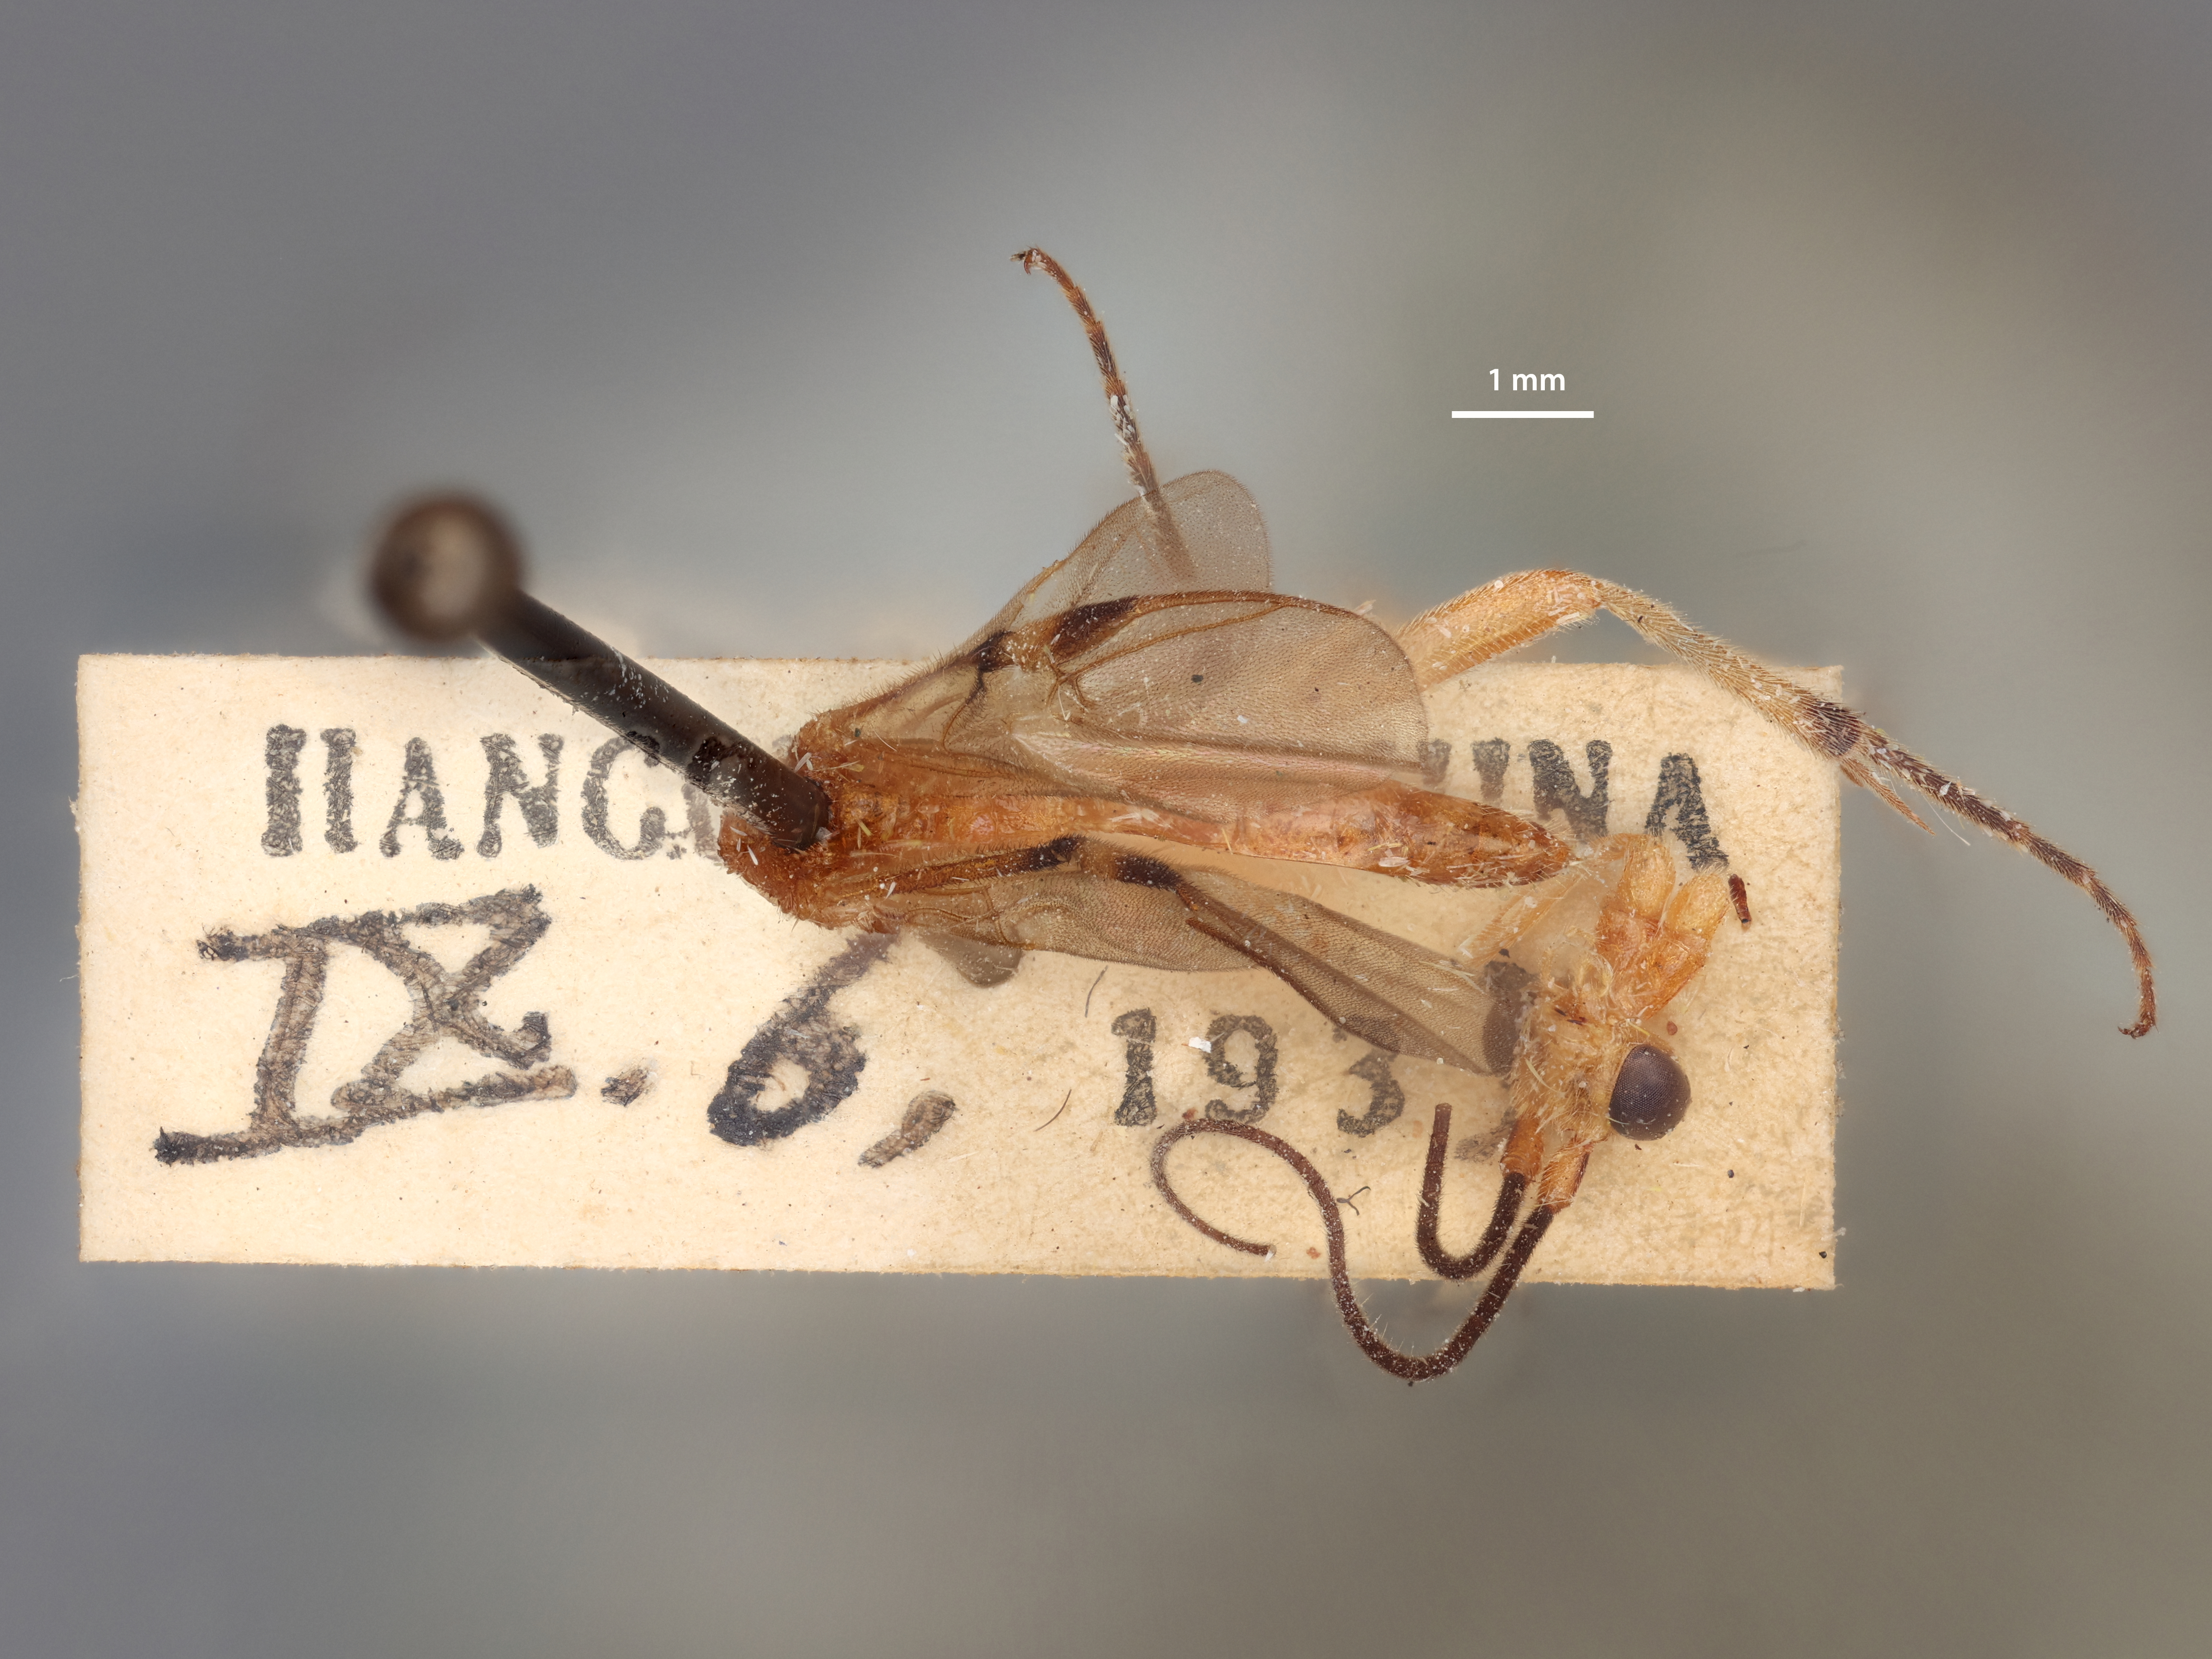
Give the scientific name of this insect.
Zelomorpha angostura
